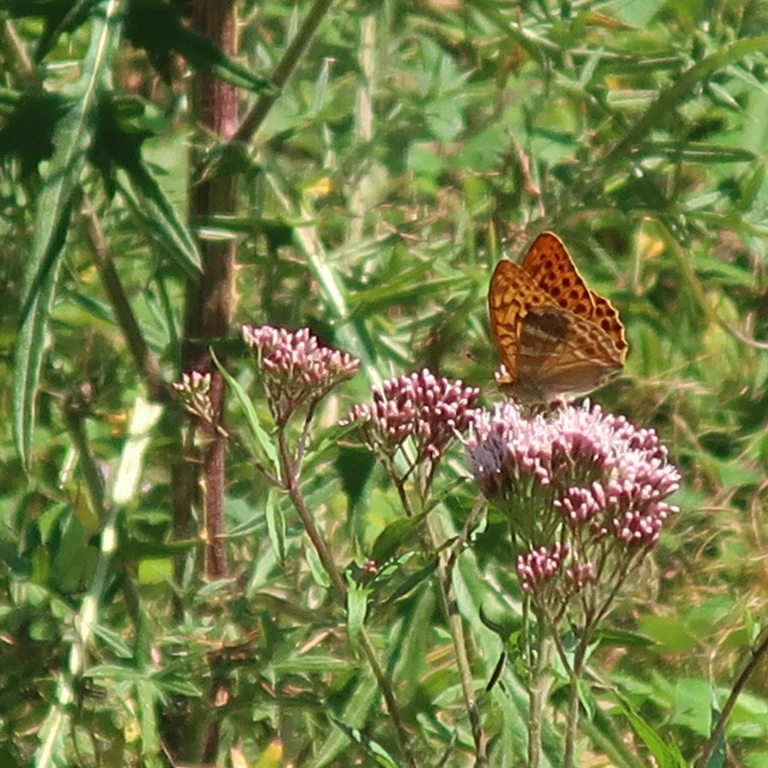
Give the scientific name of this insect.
Argynnis paphia
